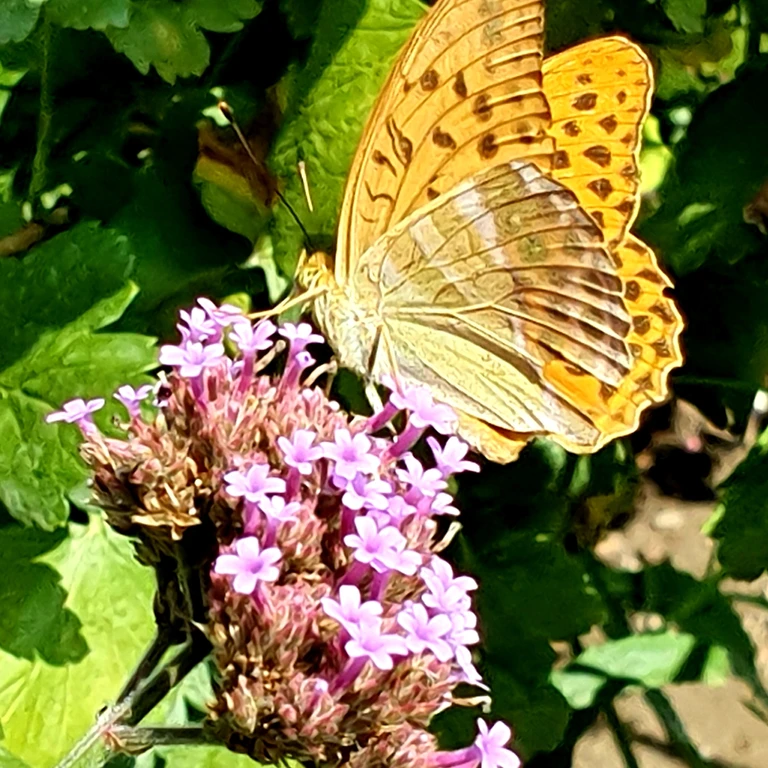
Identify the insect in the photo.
Argynnis paphia
